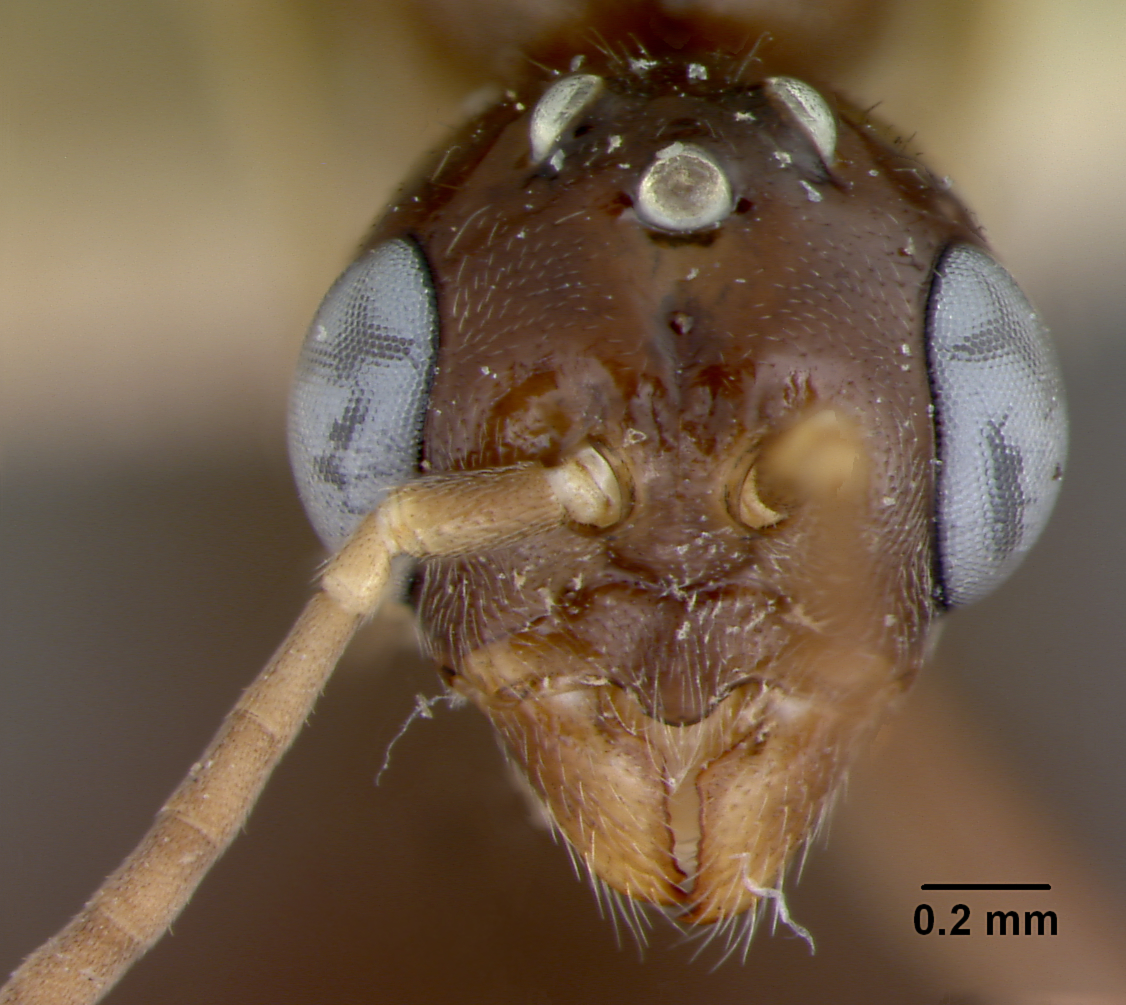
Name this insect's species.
Pseudomyrma maligna
